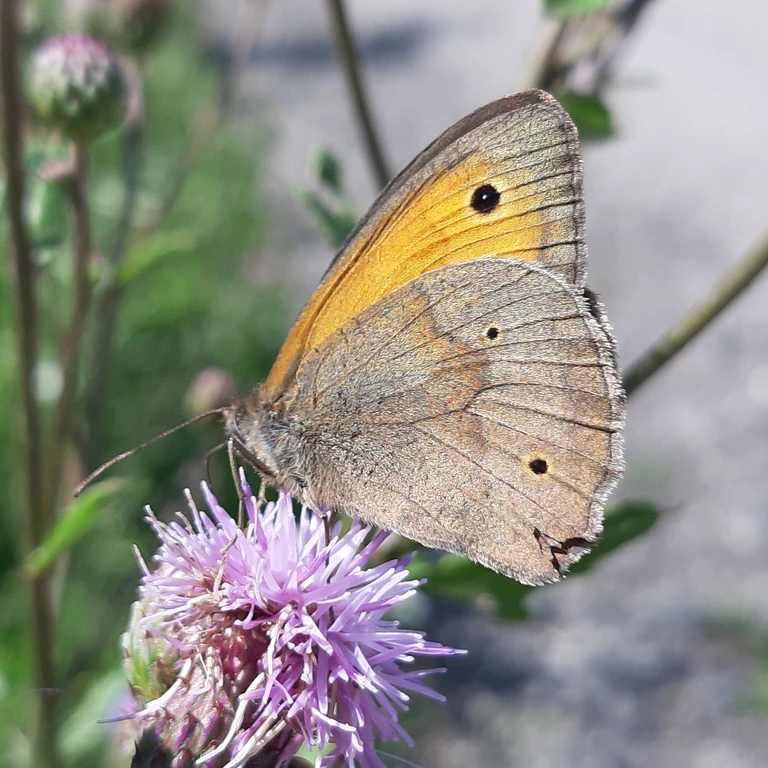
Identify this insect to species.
Maniola jurtina
